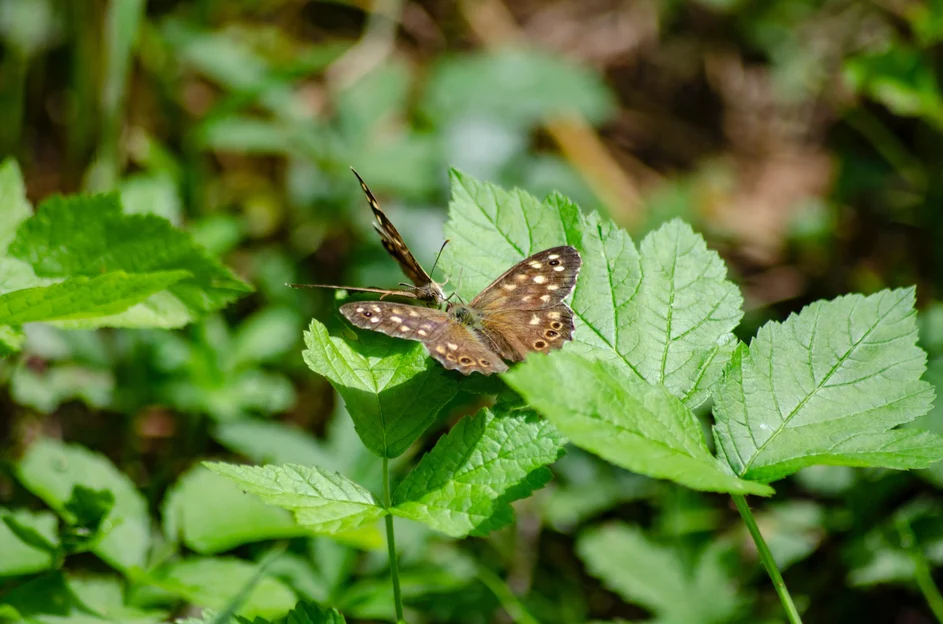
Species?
Pararge aegeria
